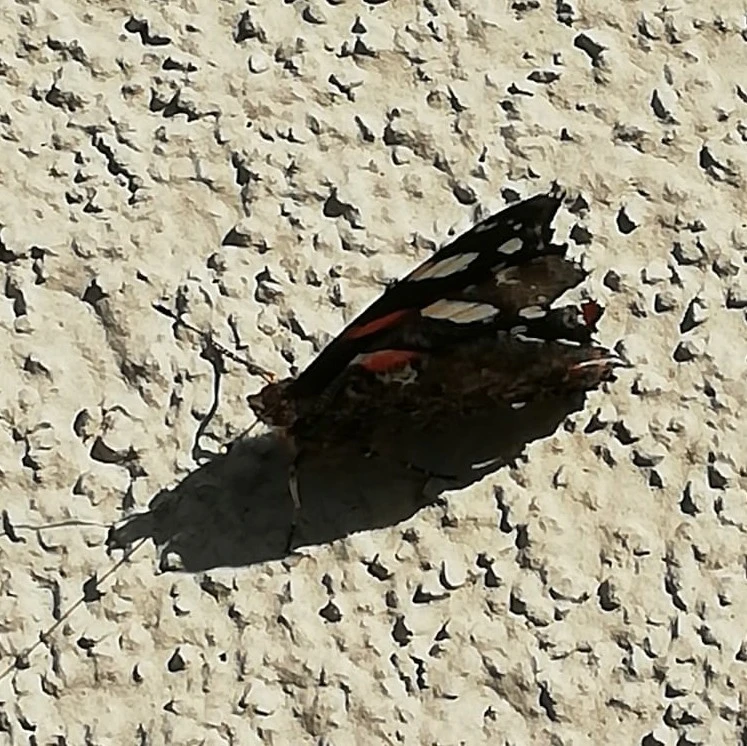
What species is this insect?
Vanessa atalanta
